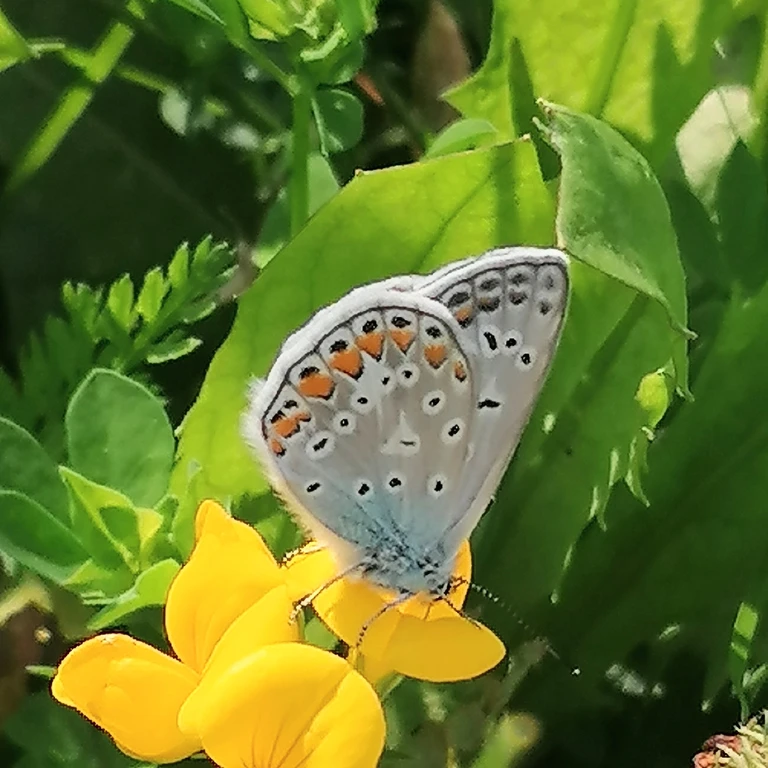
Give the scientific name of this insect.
Polyommatus icarus
